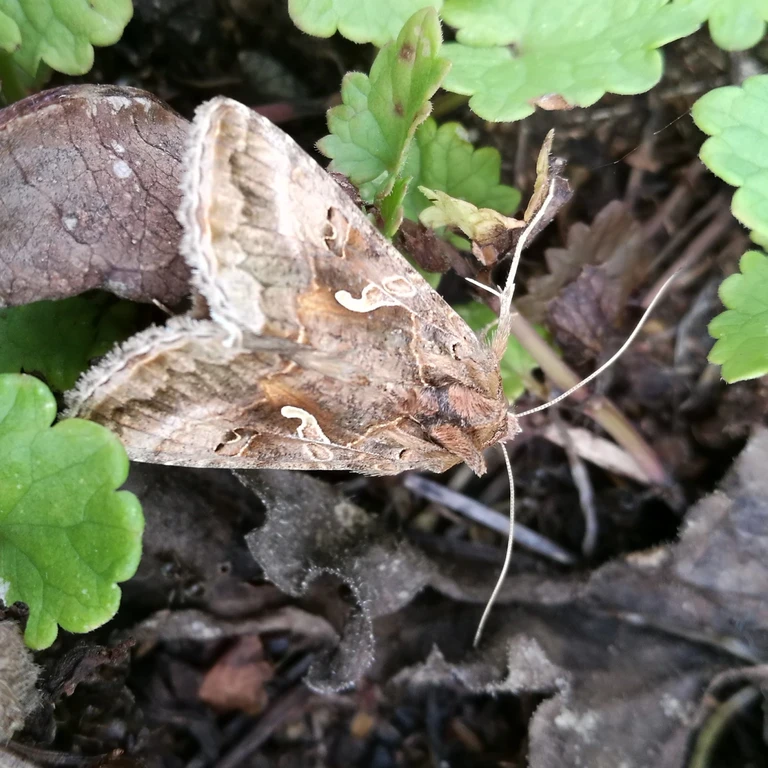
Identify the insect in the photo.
Autographa gamma
